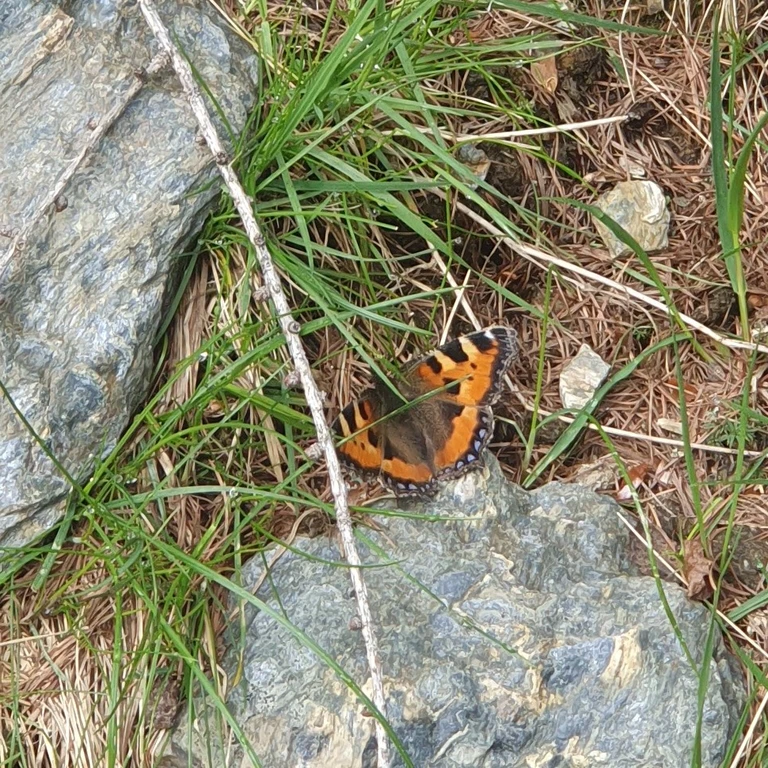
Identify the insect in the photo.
Aglais urticae
